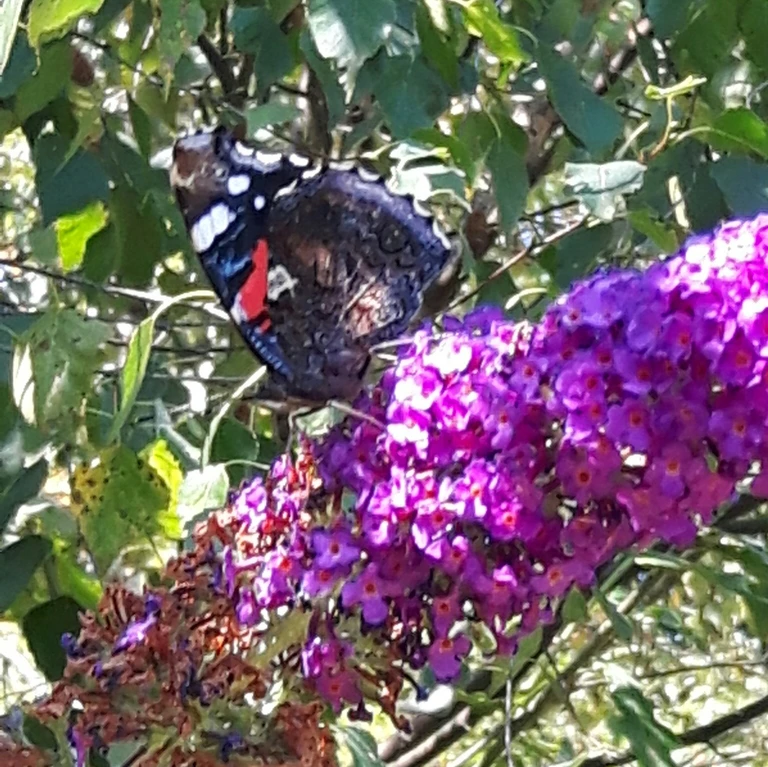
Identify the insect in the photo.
Vanessa atalanta
